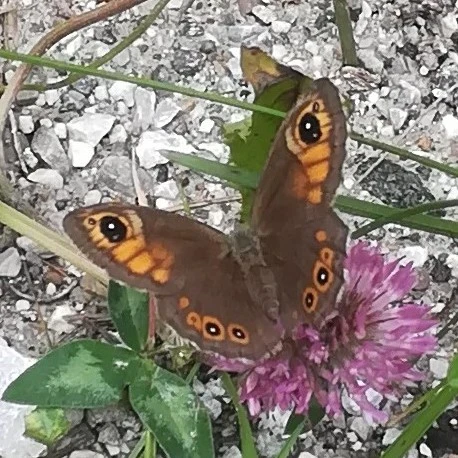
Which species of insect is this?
Lasiommata maera (also Pararge maera)
